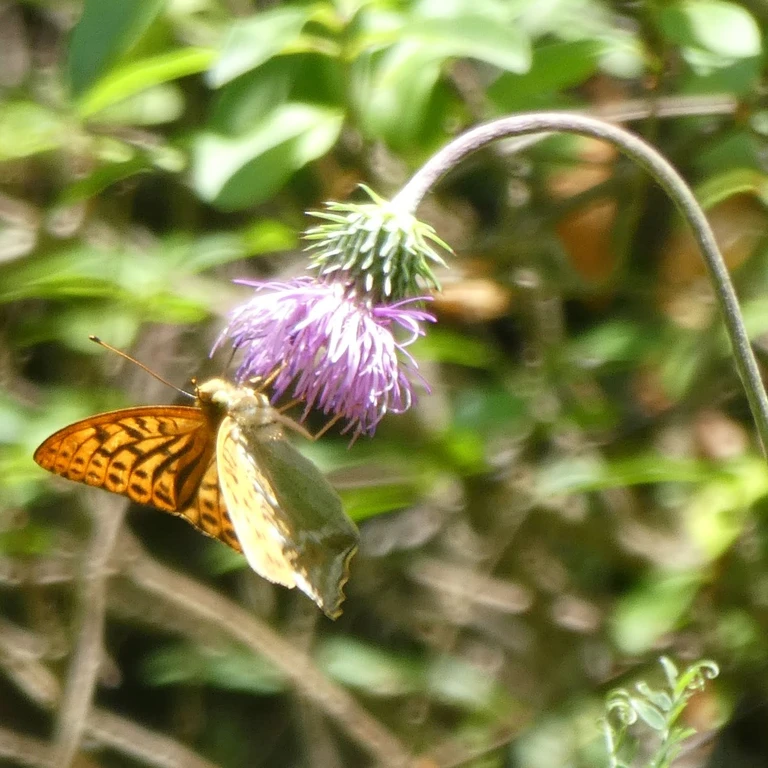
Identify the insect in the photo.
Argynnis paphia
